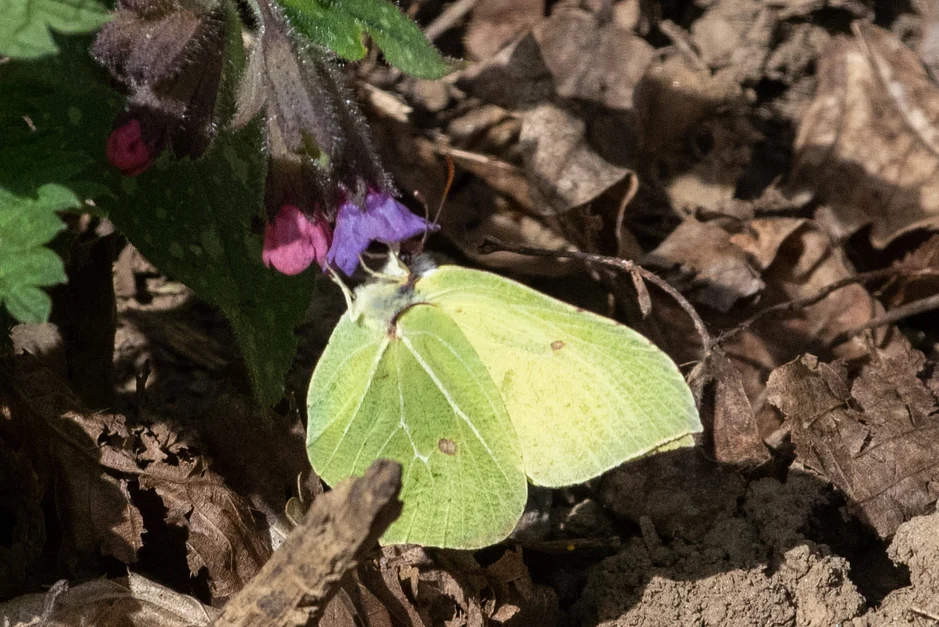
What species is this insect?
Gonepteryx rhamni
